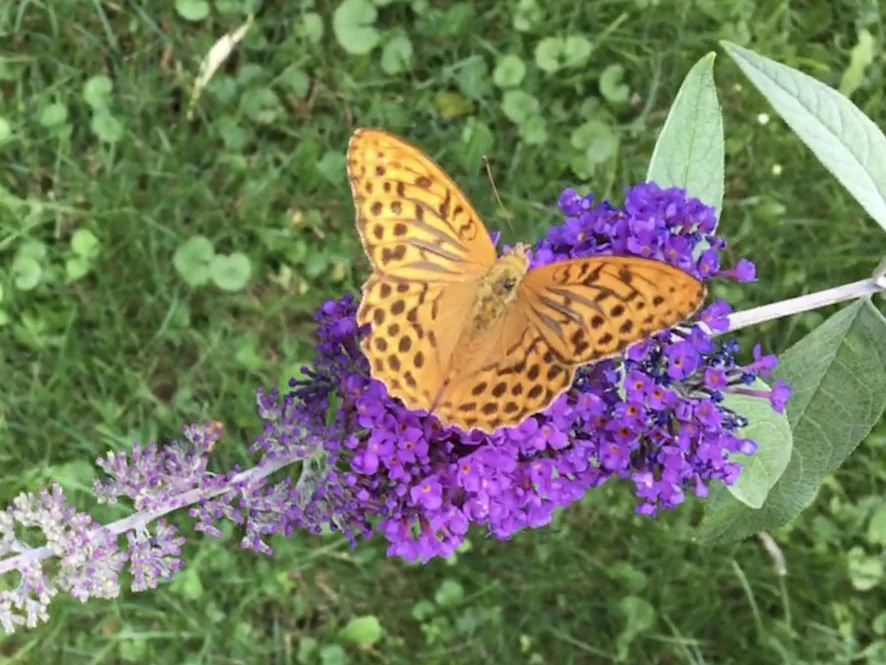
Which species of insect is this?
Argynnis paphia
